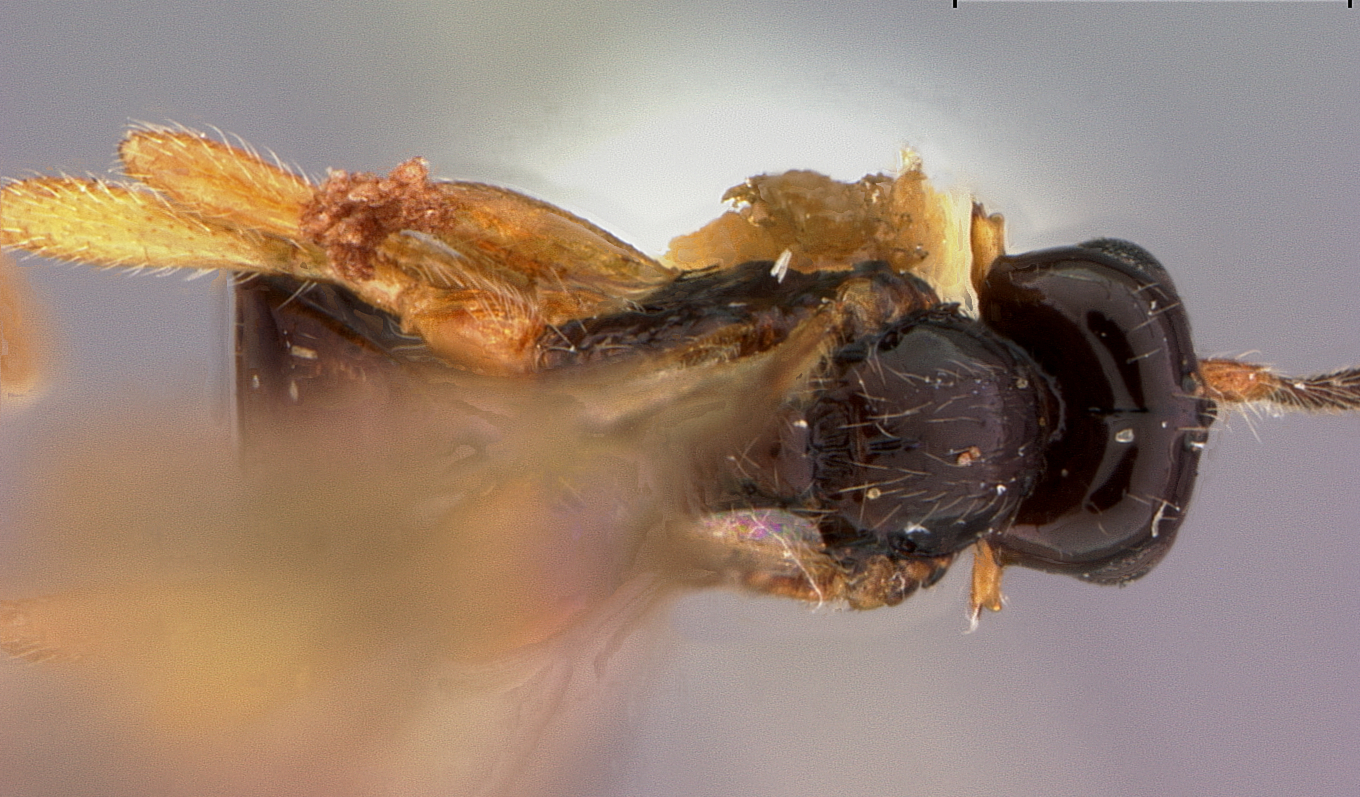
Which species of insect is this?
Synaldis segmentata
